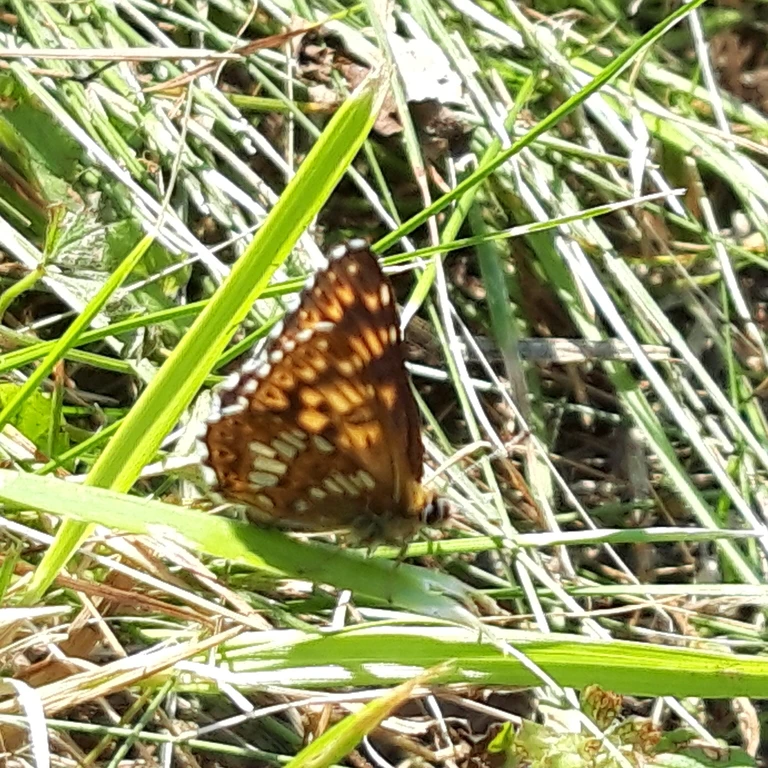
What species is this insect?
Hamearis lucina
